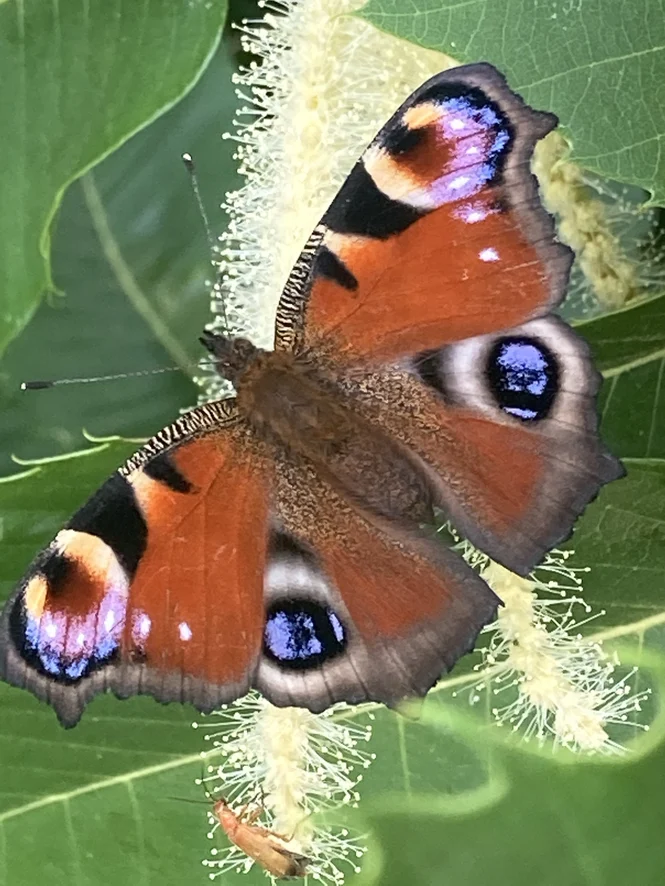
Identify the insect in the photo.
Aglais io
